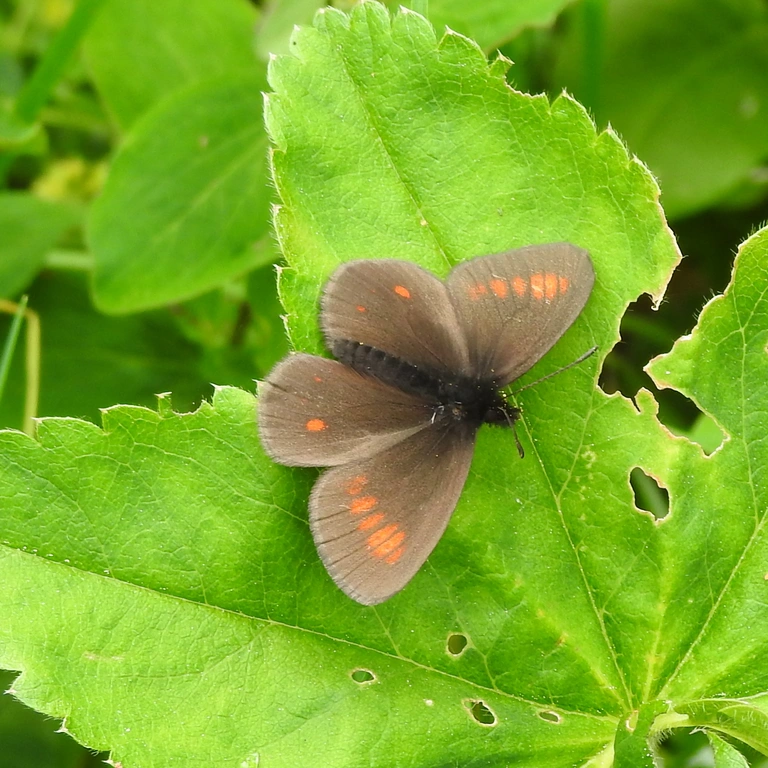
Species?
Erebia pharte
